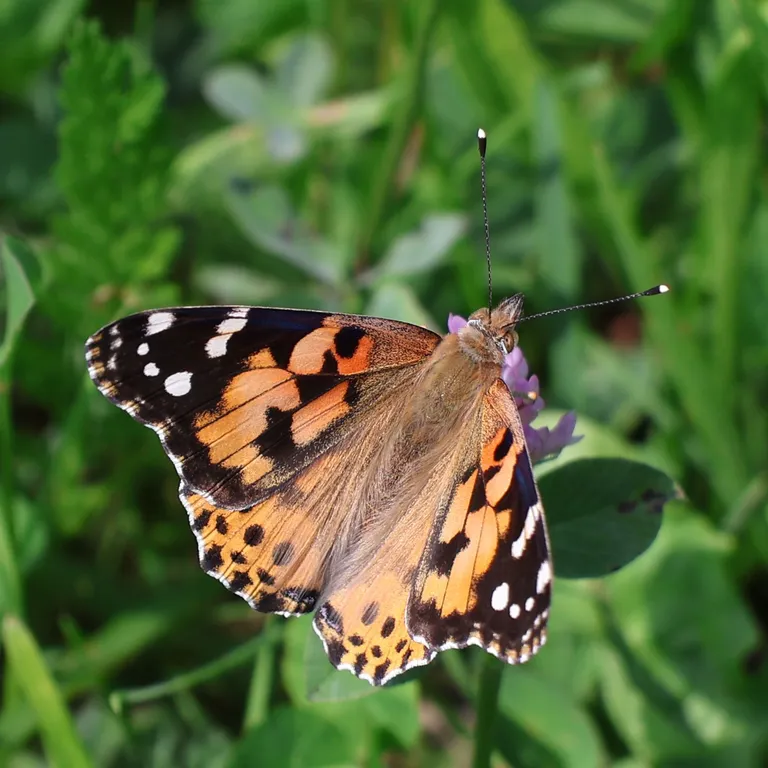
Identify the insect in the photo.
Vanessa cardui
